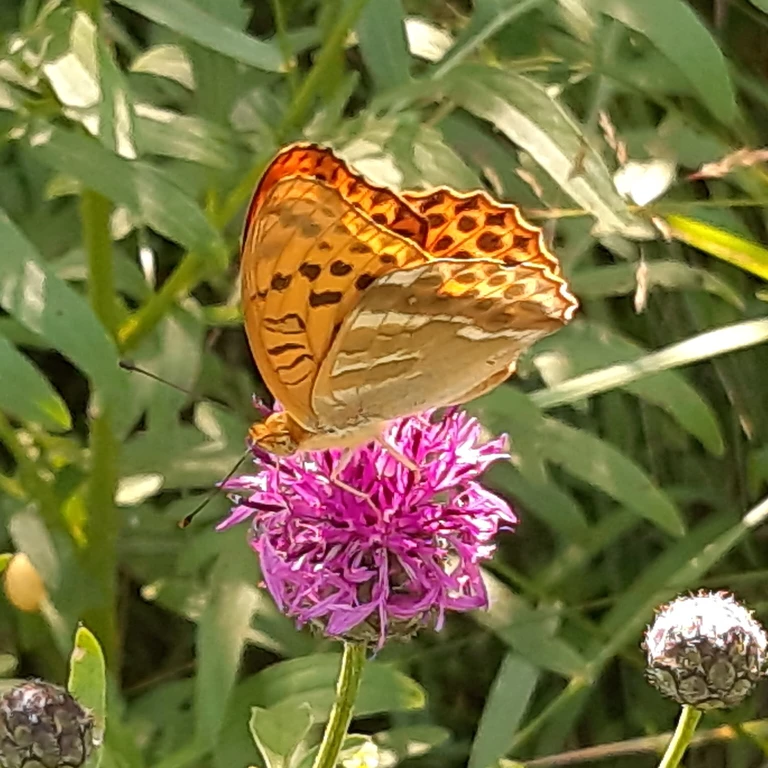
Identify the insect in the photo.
Argynnis paphia
